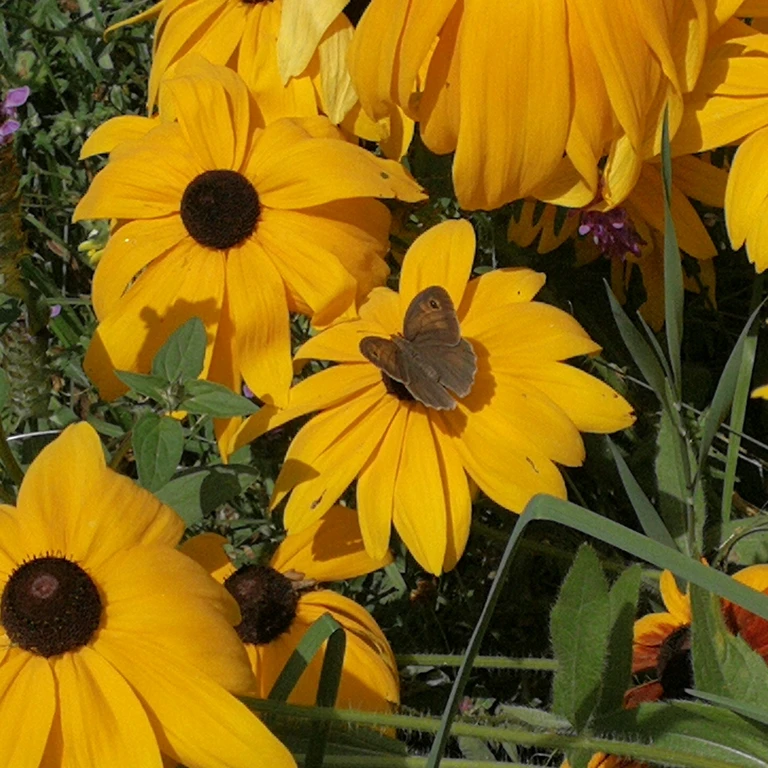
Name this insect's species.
Maniola jurtina
